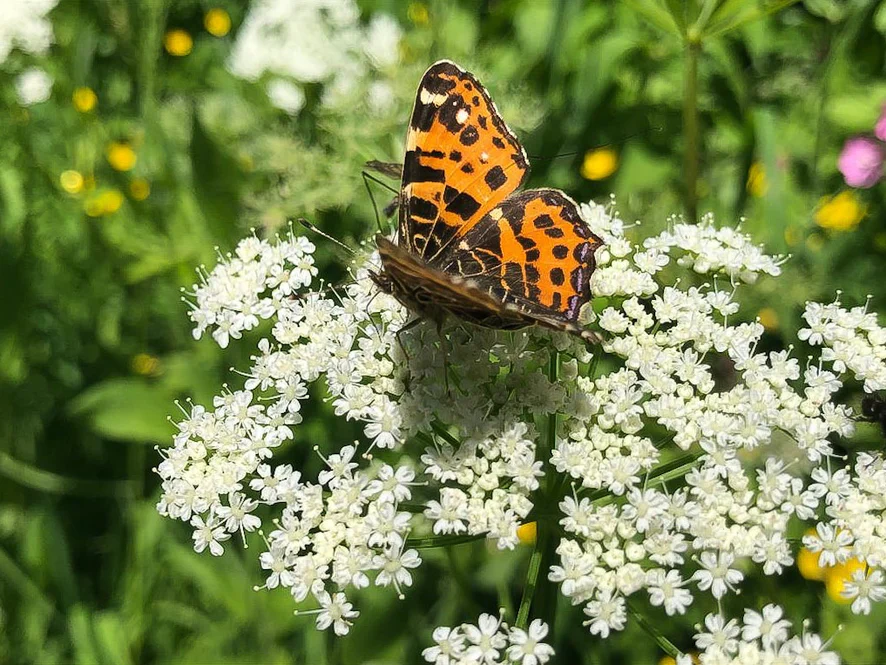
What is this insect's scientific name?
Araschnia levana
